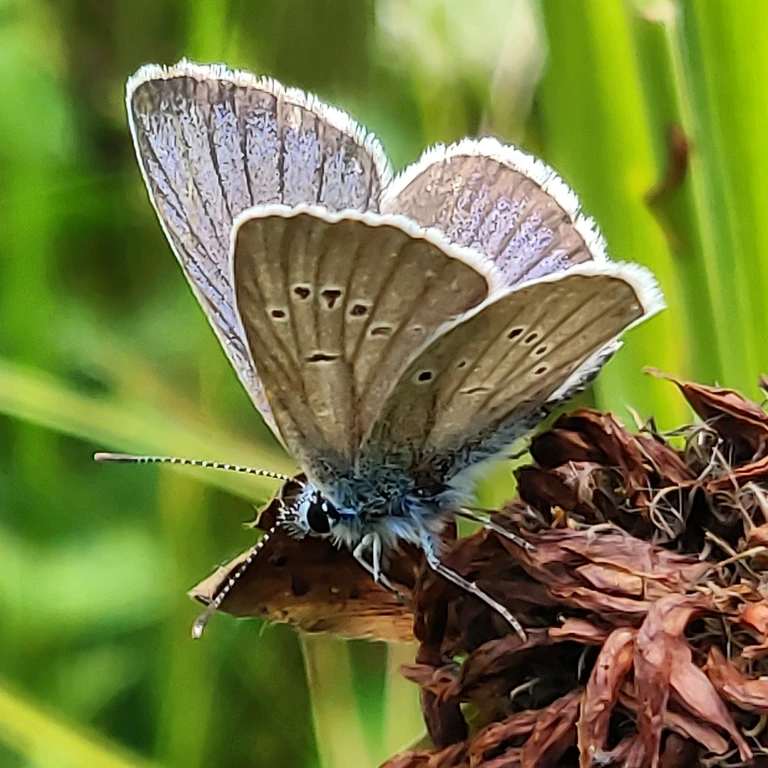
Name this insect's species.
Cyaniris semiargus
